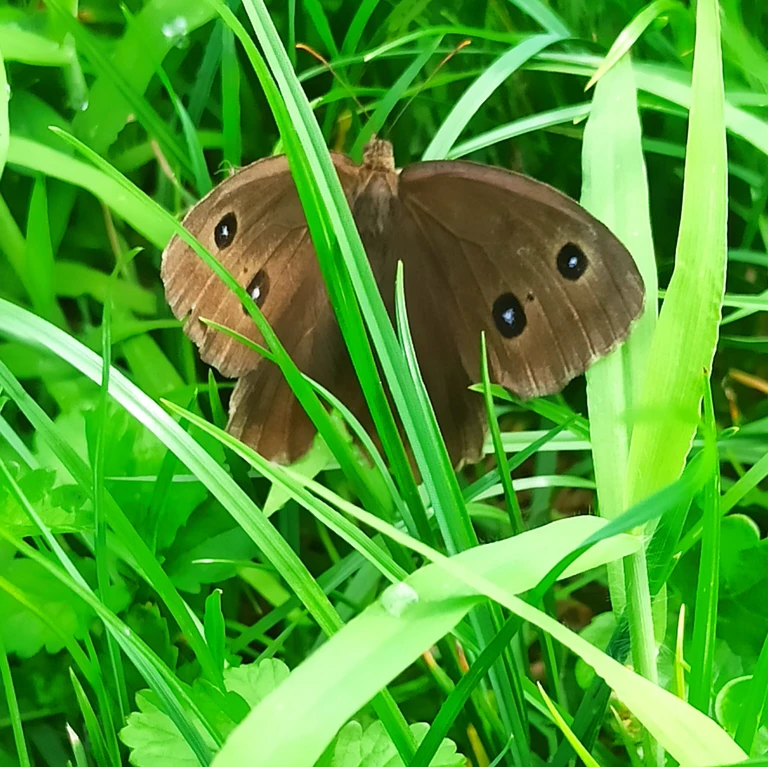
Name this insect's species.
Minois dryas
